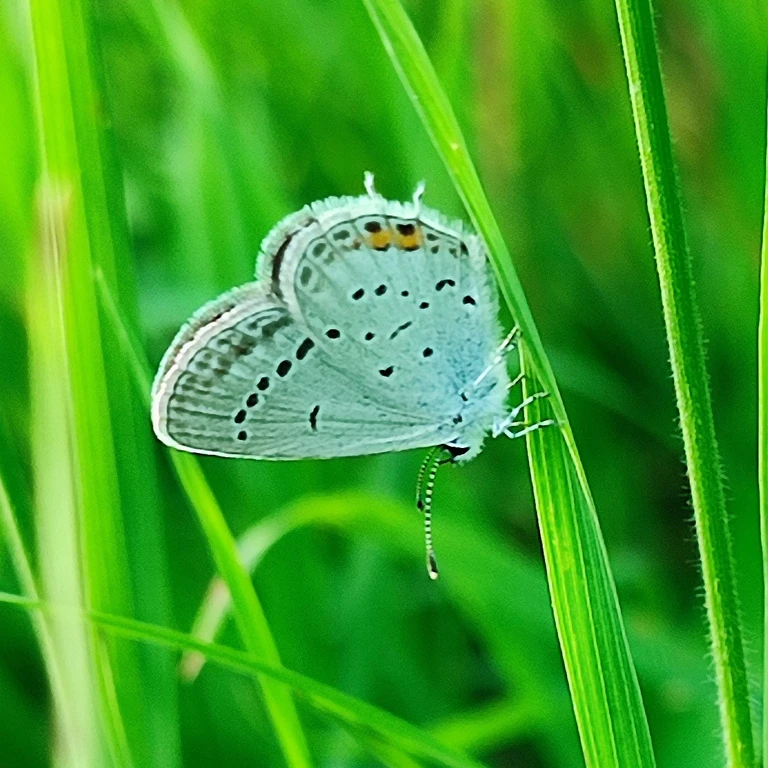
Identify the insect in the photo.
Cupido argiades (also Elkalyce argiades)
